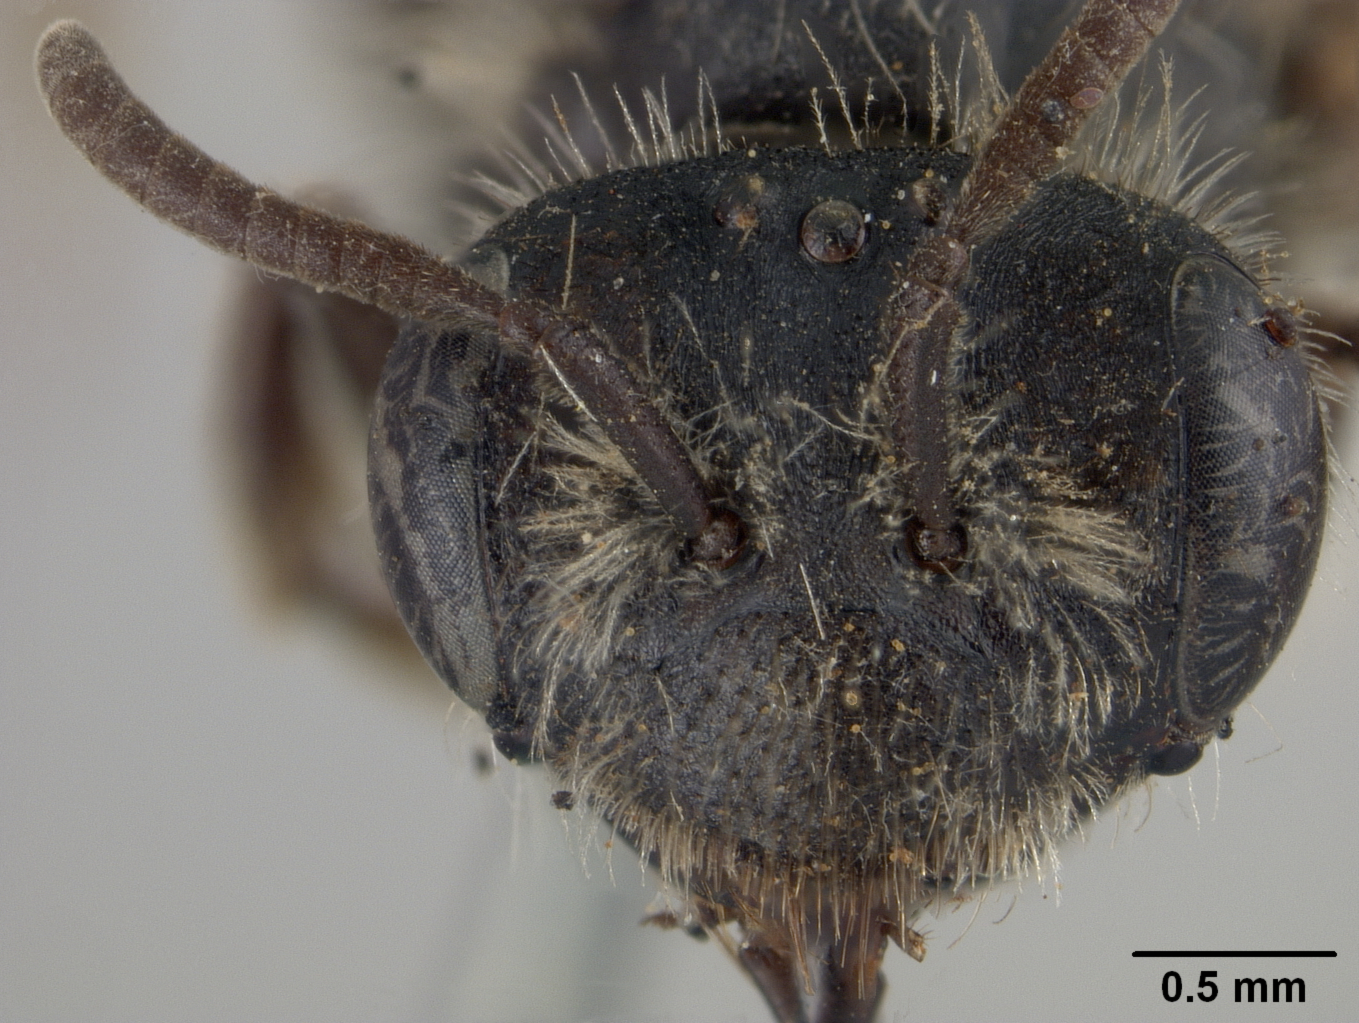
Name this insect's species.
Andrena opacella
